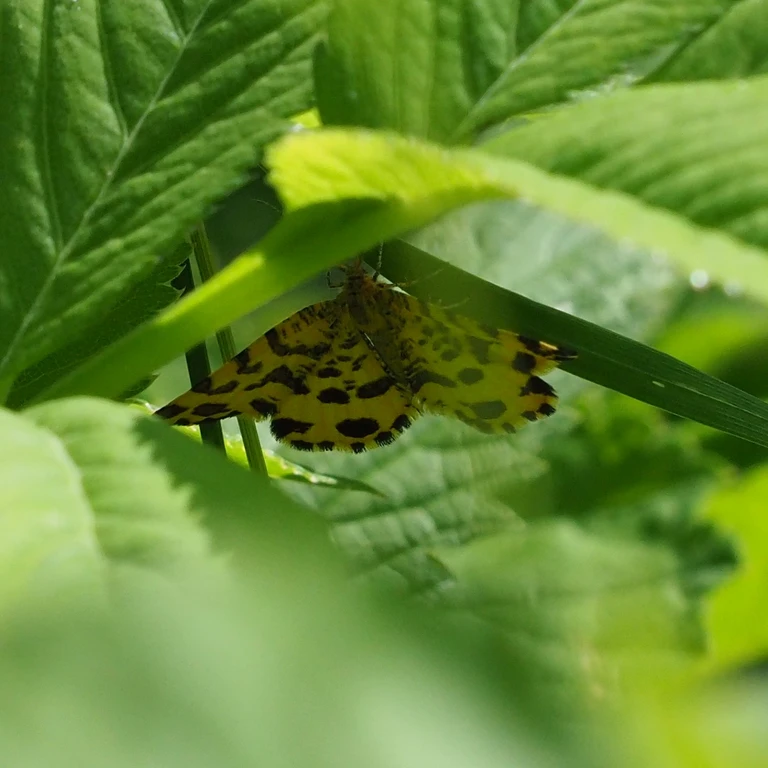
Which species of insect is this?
Pseudopanthera macularia
